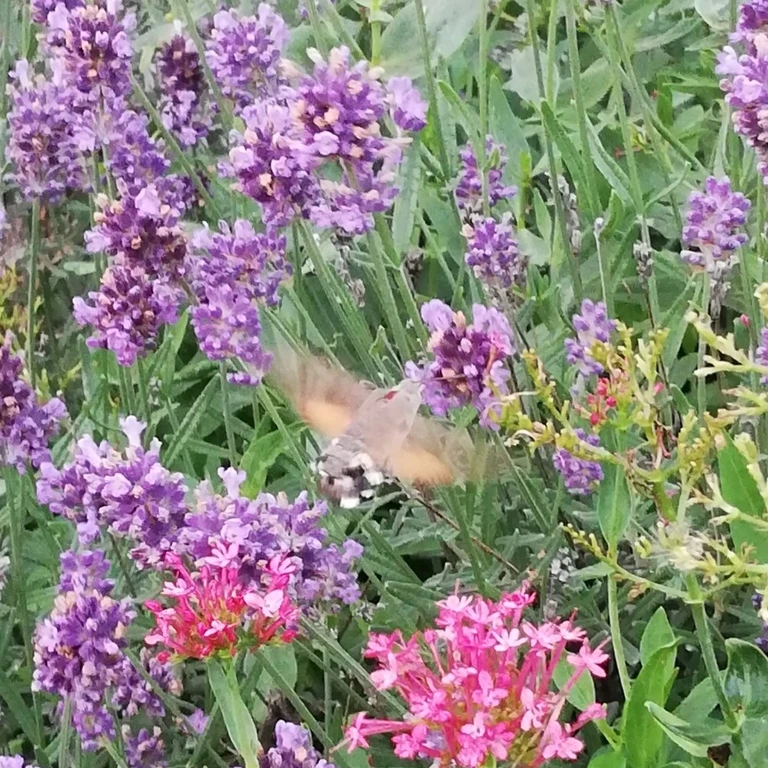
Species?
Macroglossum stellatarum
